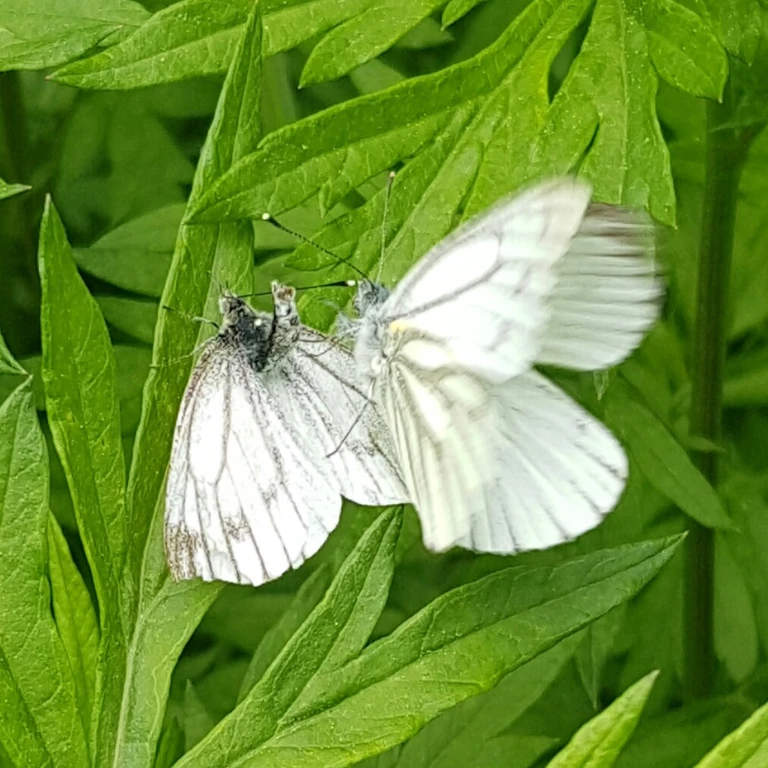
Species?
Pieris napi
